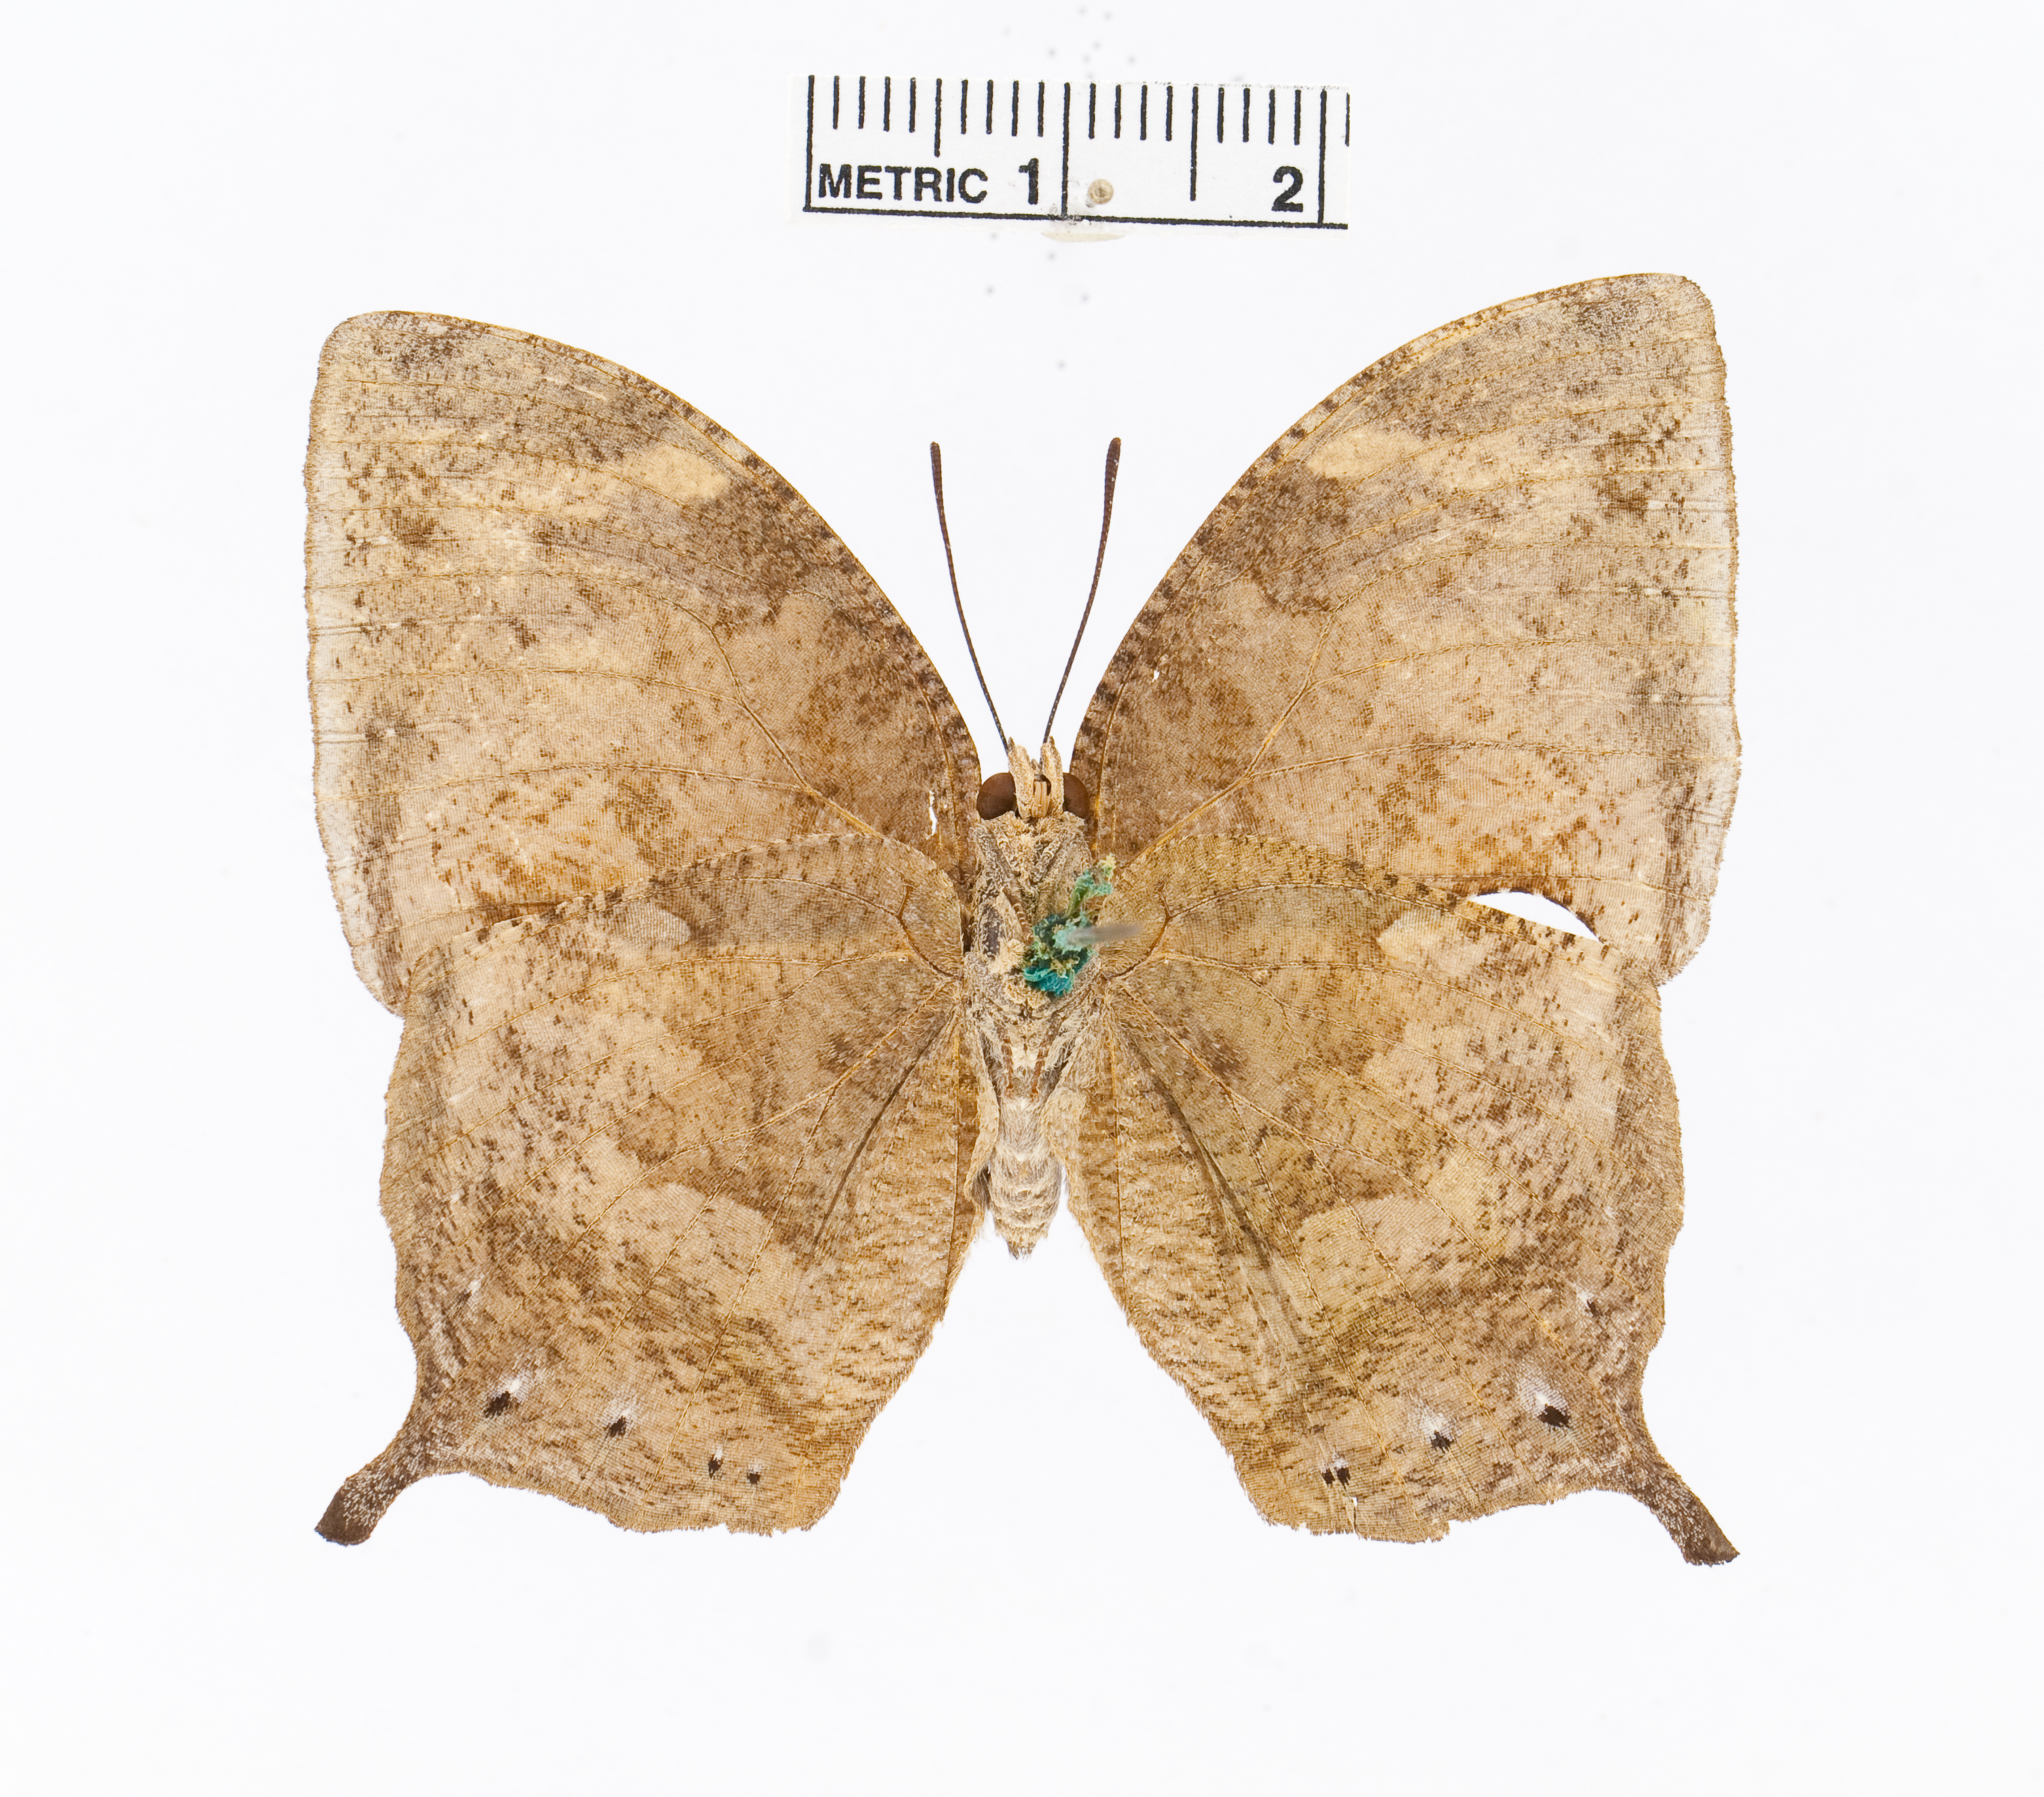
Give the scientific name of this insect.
Memphis laertes
